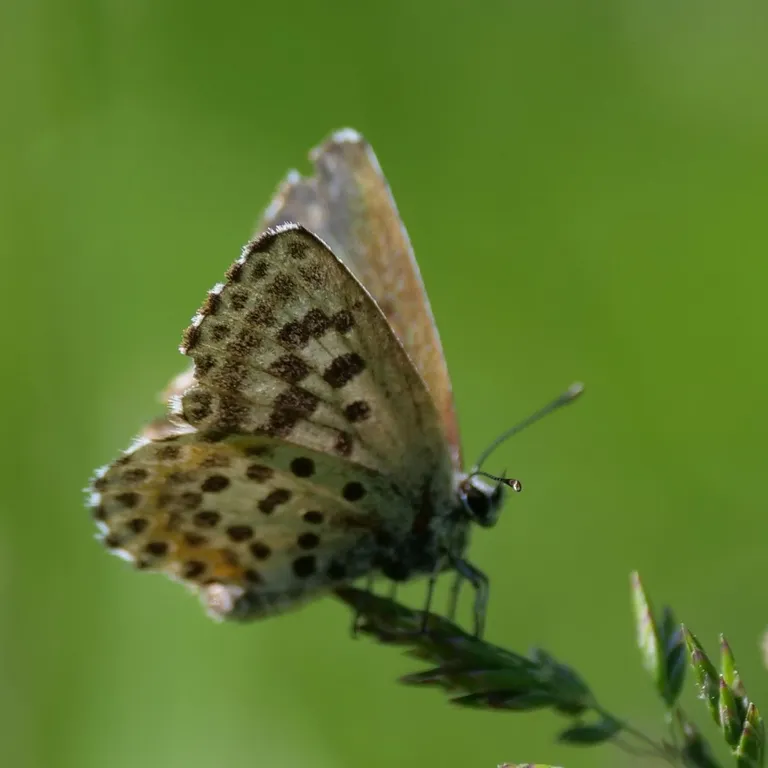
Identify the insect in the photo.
Scolitantides orion
